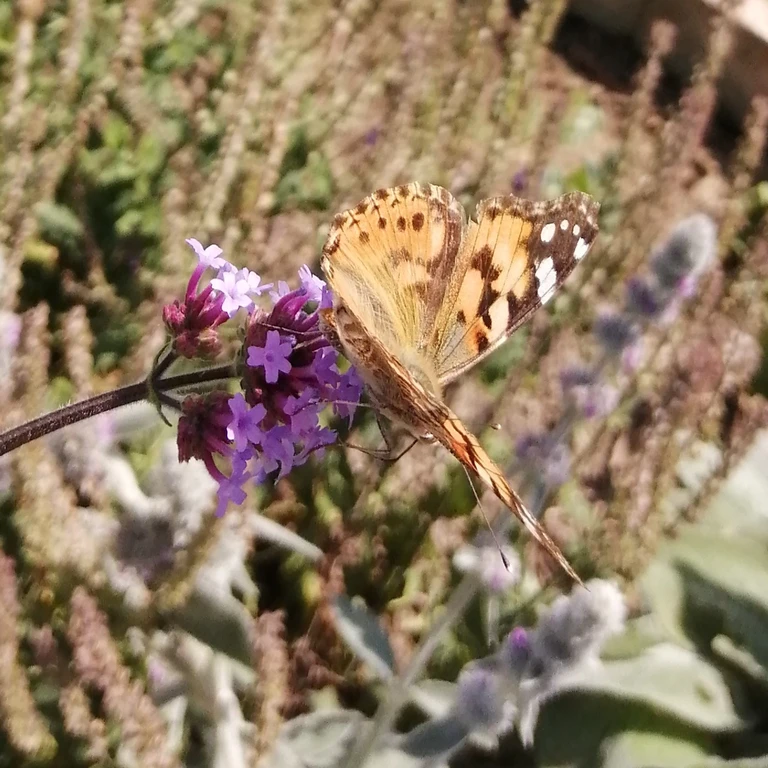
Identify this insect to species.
Vanessa cardui
